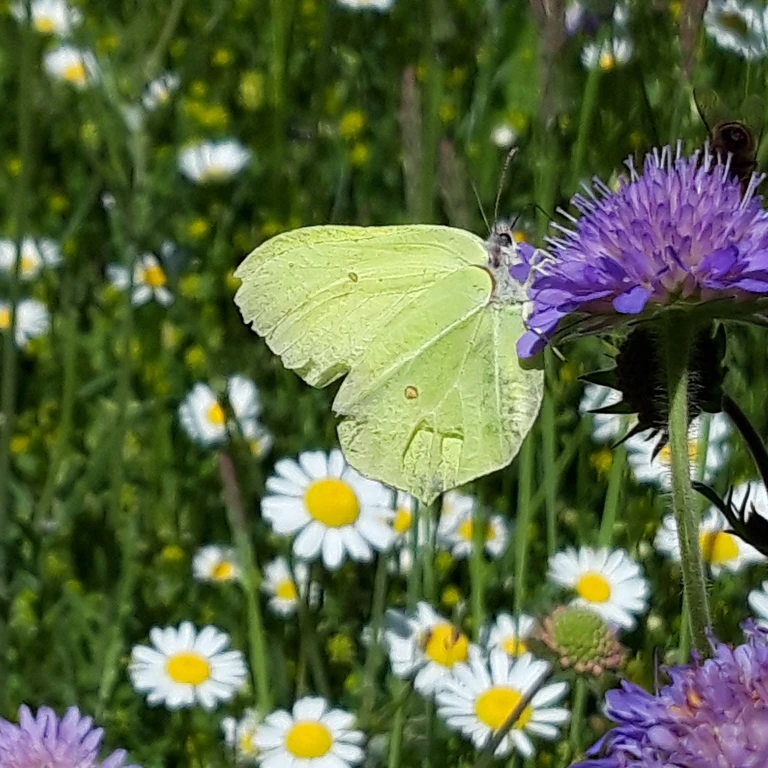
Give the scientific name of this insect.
Gonepteryx rhamni
